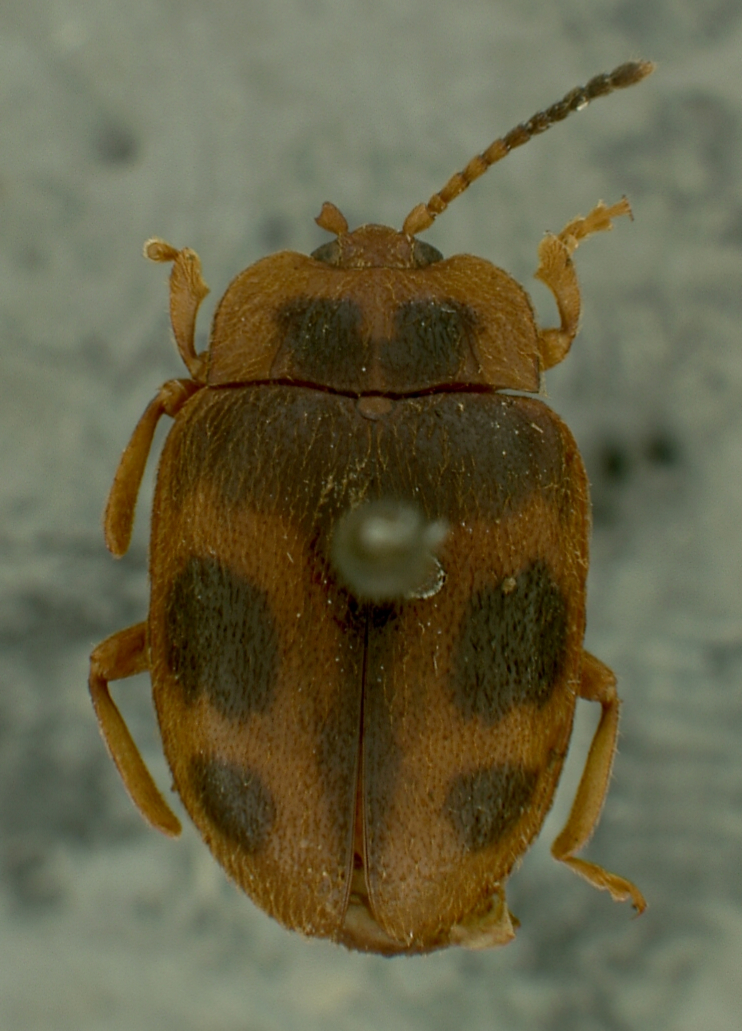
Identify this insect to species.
Anidrytus pardalinus
